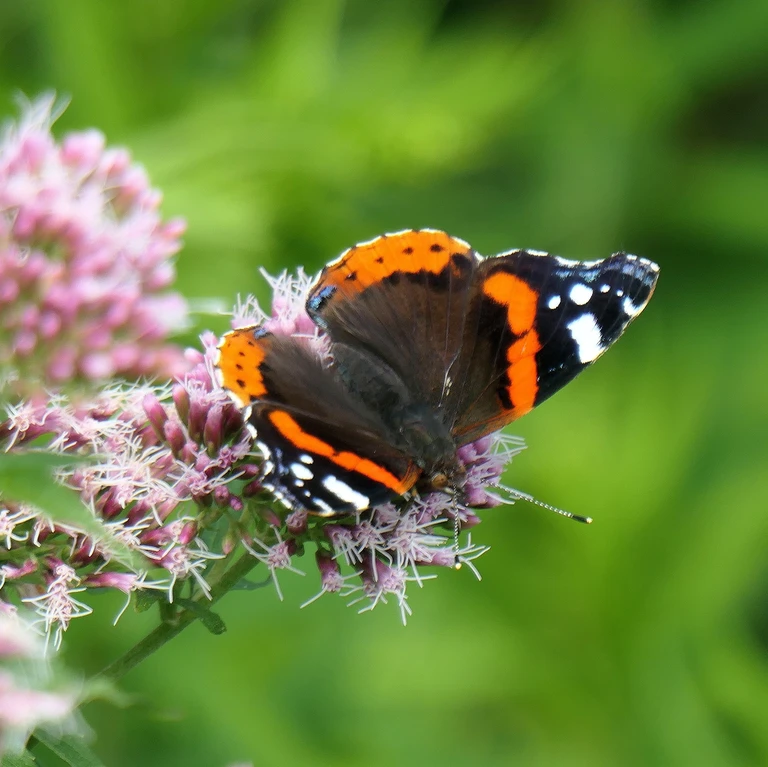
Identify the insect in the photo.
Vanessa atalanta
